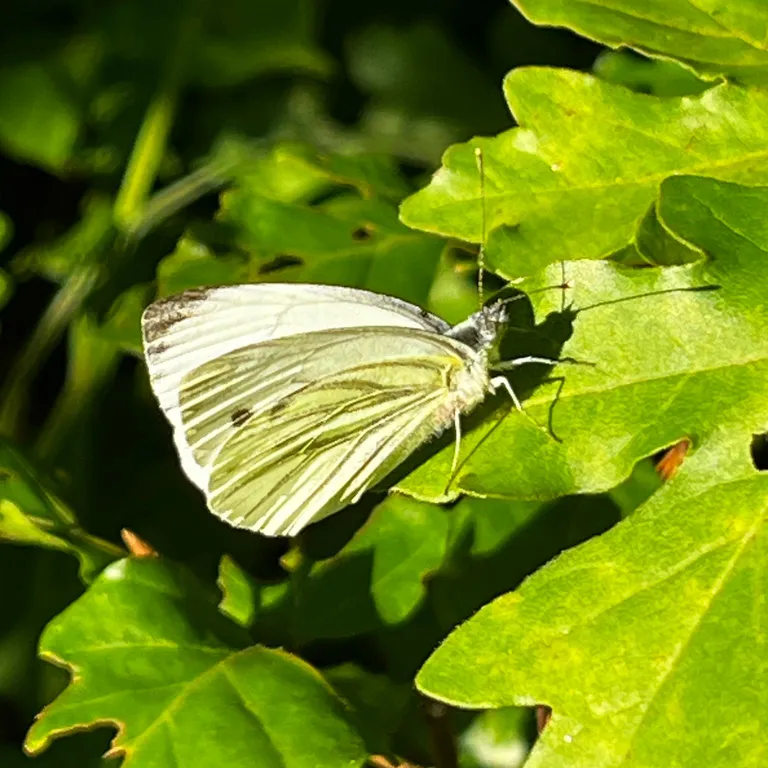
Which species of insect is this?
Pieris napi
